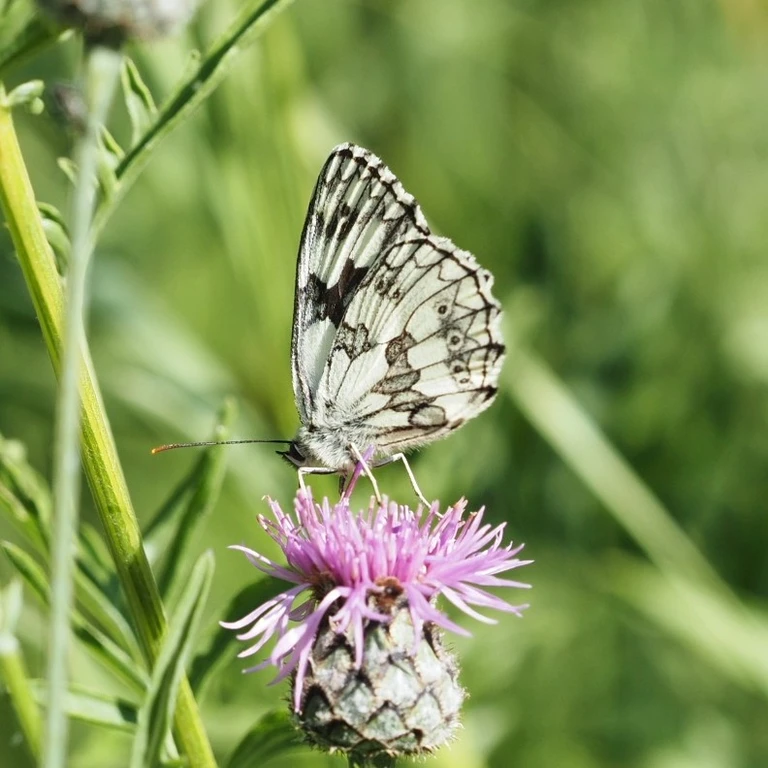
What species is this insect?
Melanargia galathea
